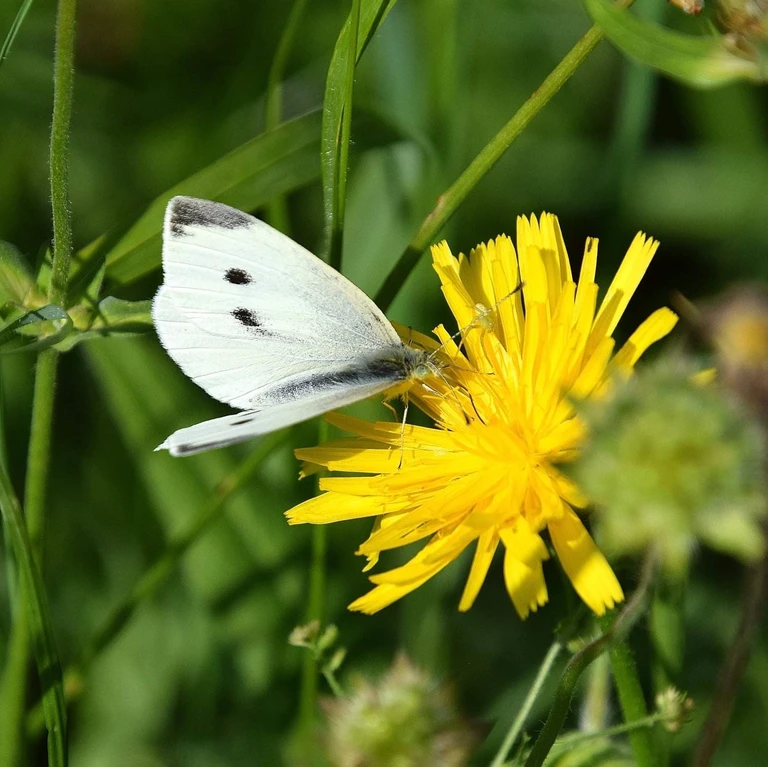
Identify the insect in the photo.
Pieris rapae
